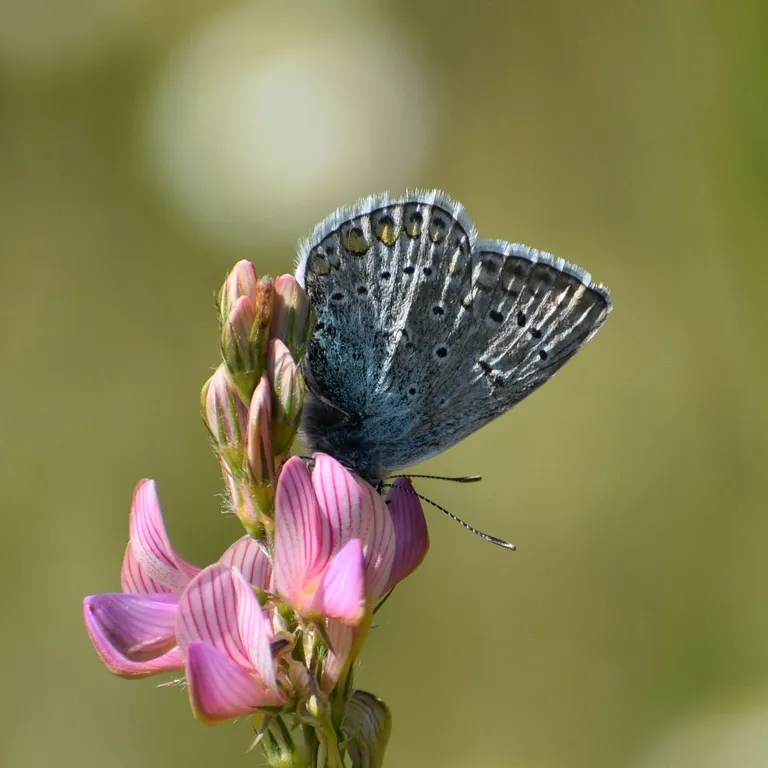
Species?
Polyommatus icarus
